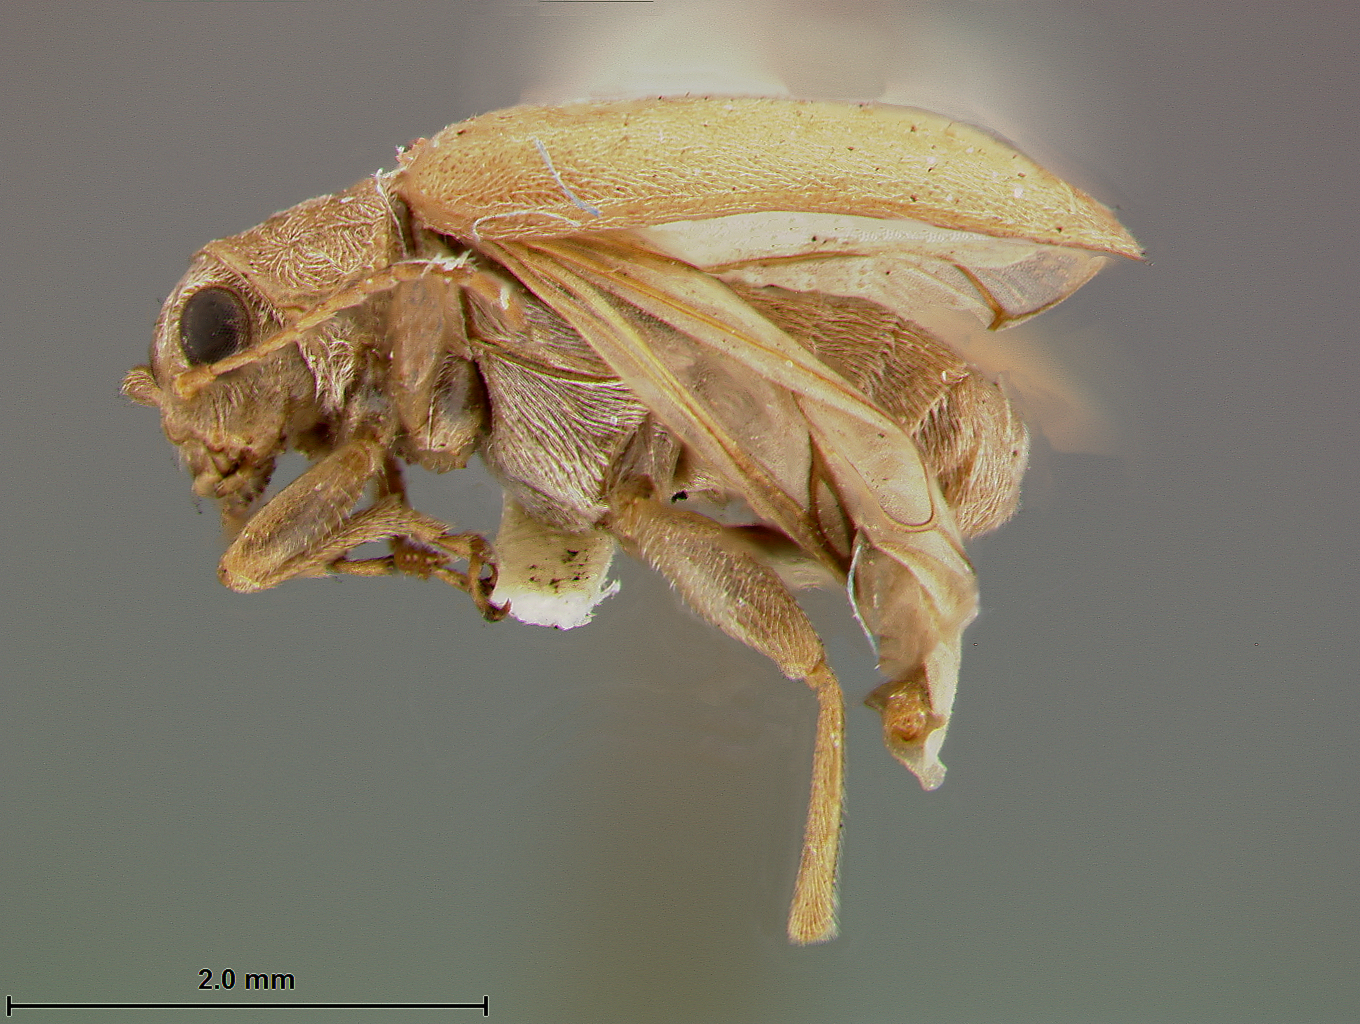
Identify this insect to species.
Monoxia elegans
